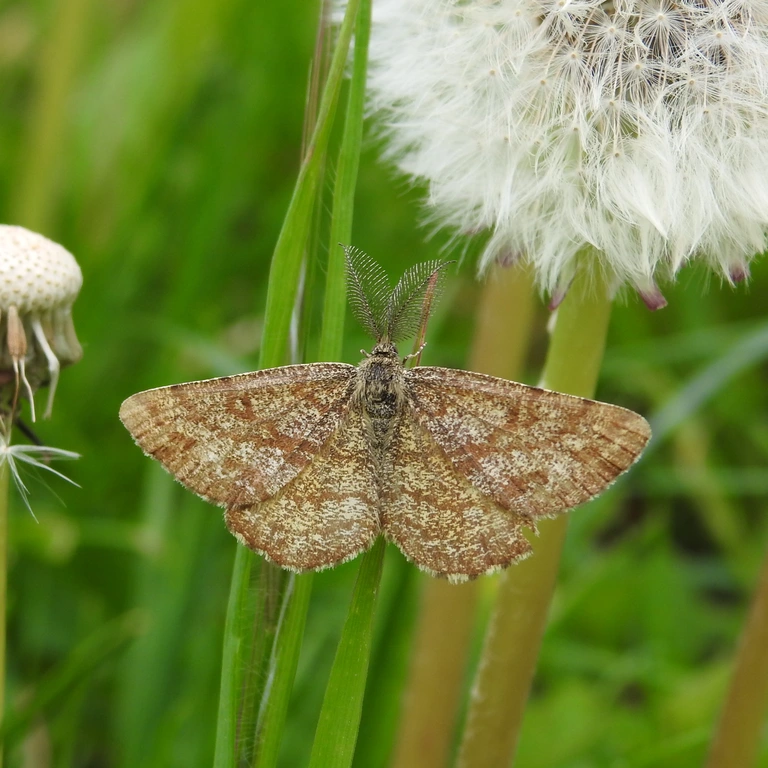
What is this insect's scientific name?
Ematurga atomaria
